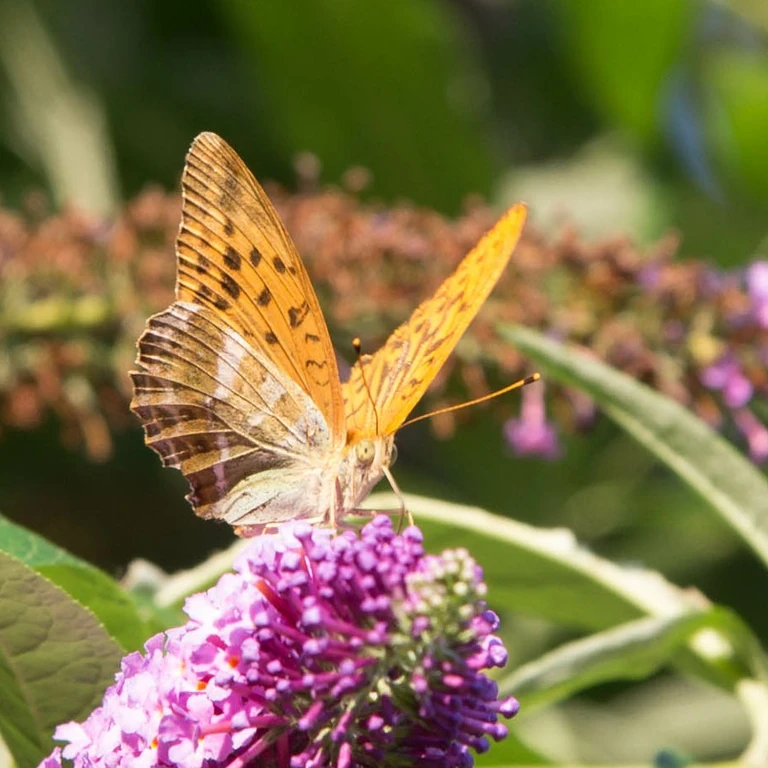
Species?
Argynnis paphia
